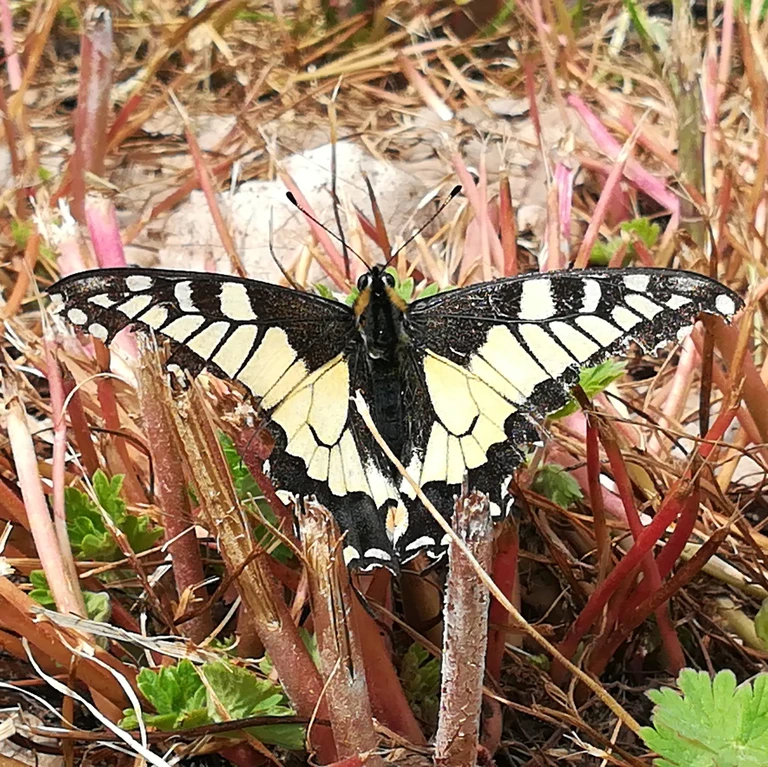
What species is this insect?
Papilio machaon
